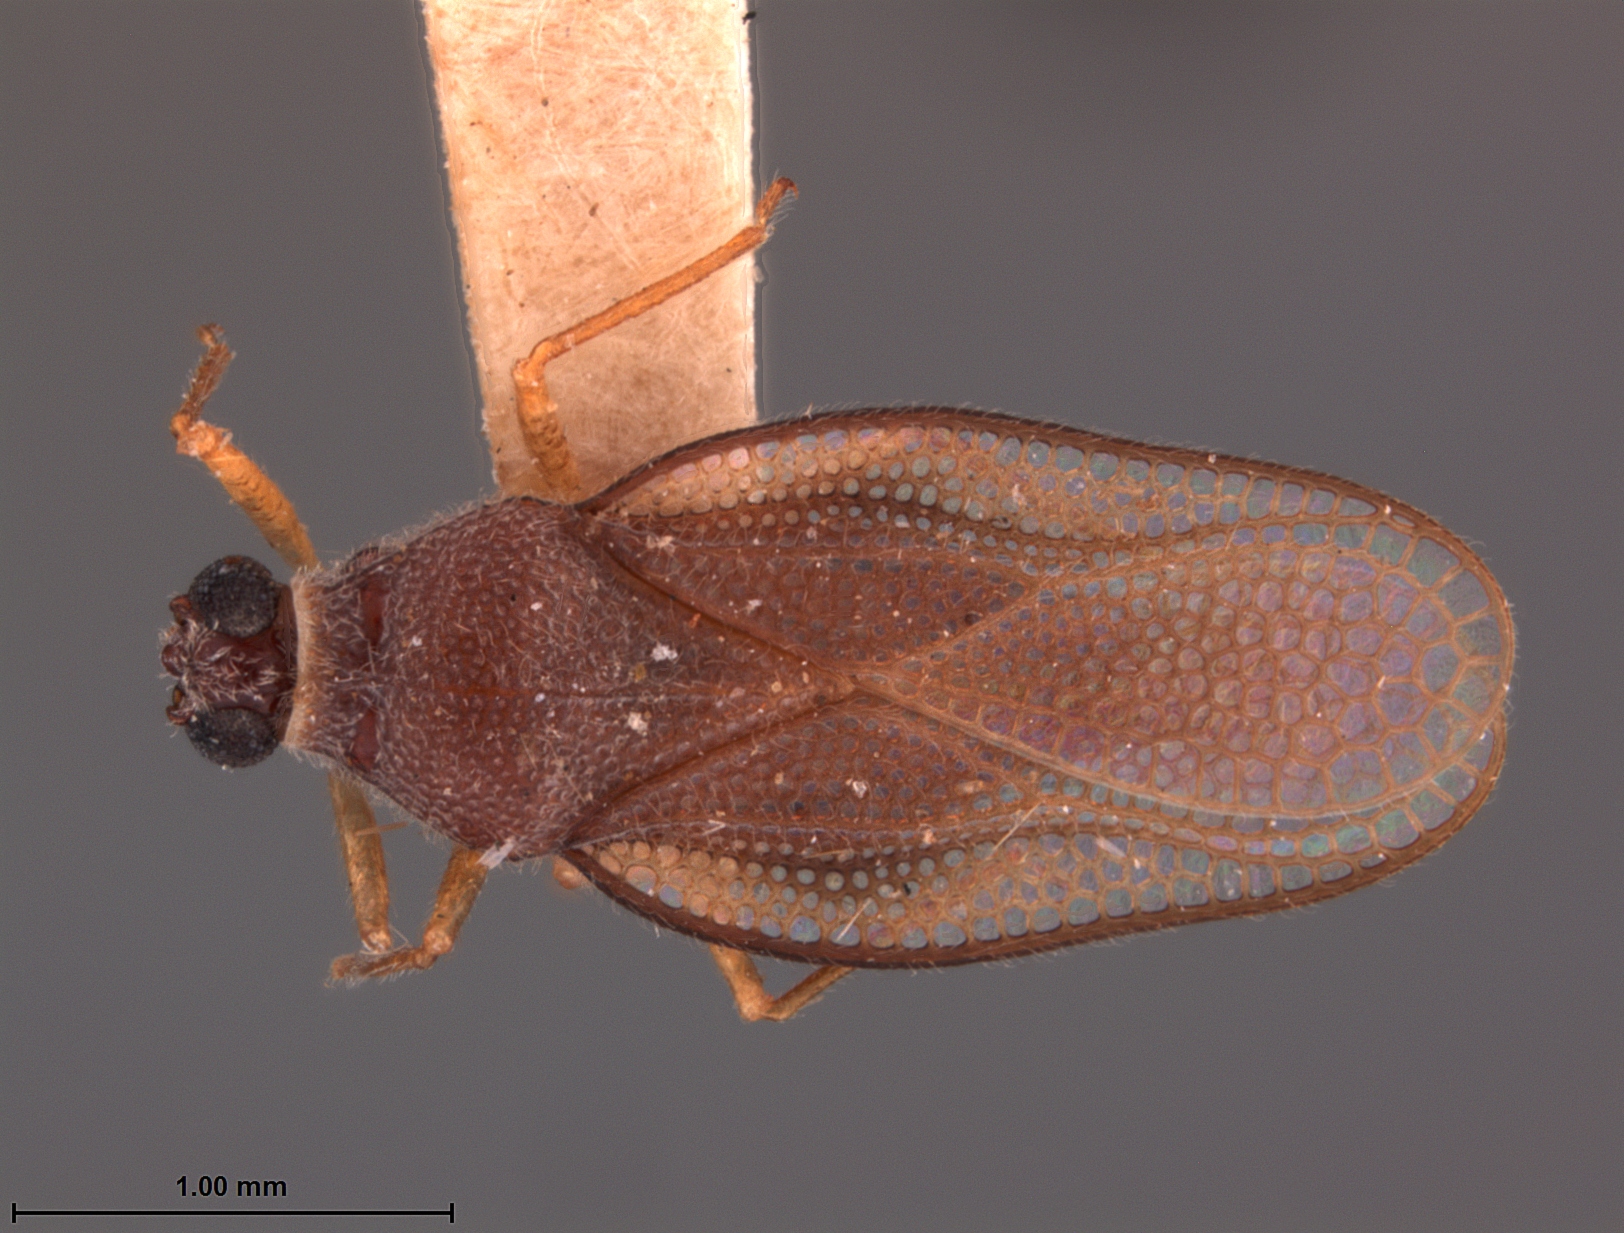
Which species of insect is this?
Eteoneus virtutis
